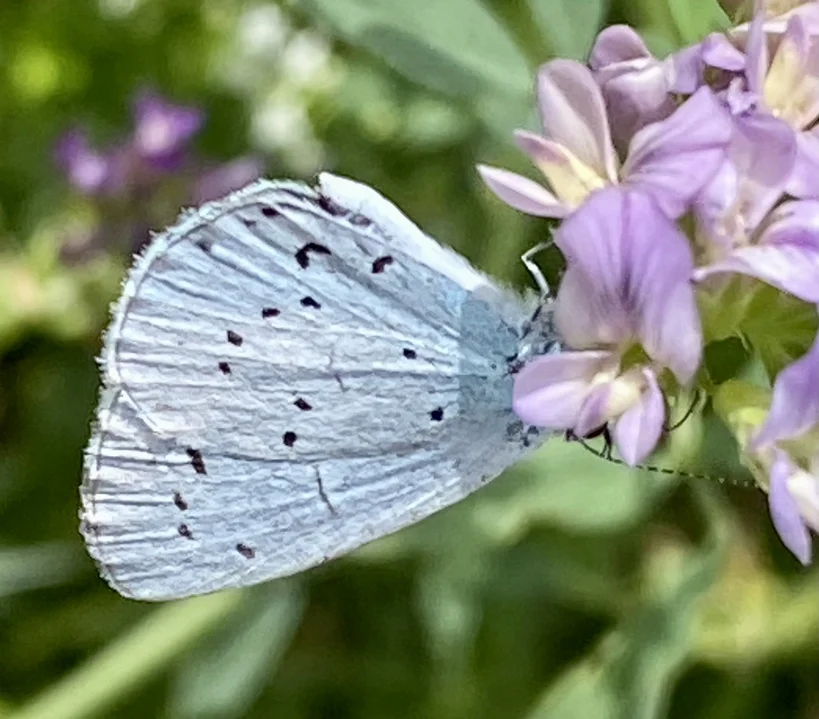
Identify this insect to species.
Celastrina argiolus
